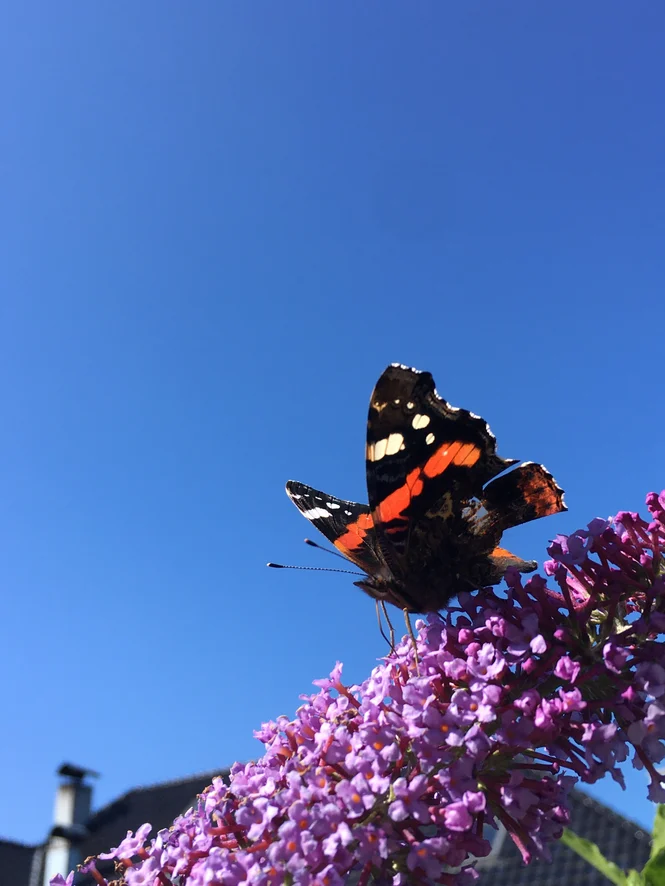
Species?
Vanessa atalanta
